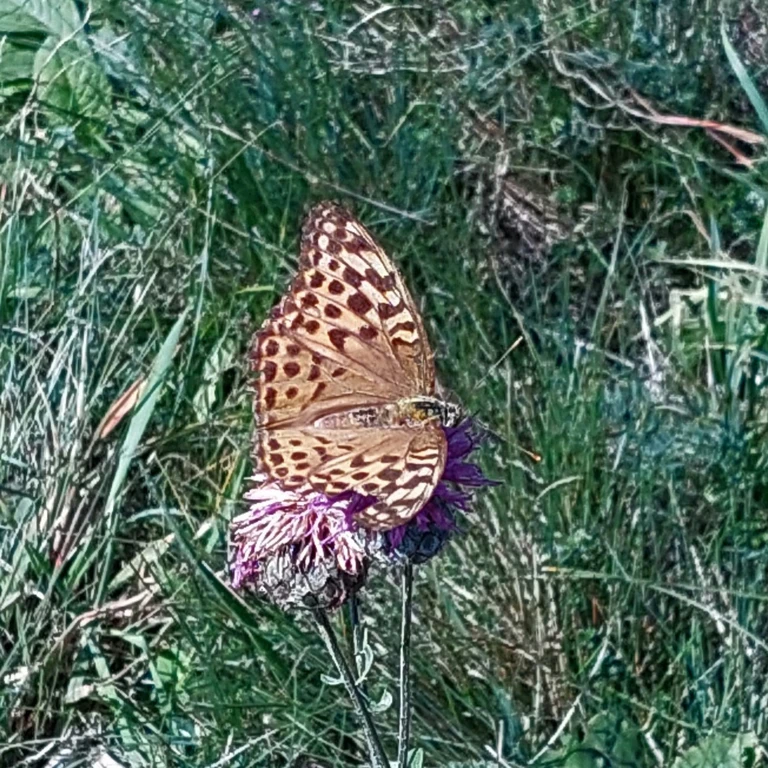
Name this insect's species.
Argynnis paphia
